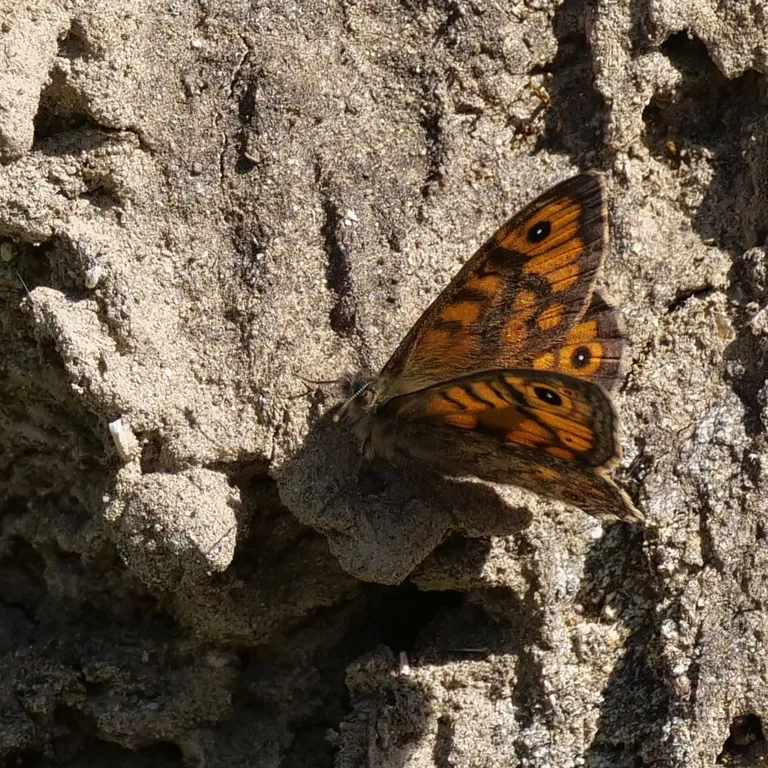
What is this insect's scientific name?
Lasiommata megera (also Pararge megera)
